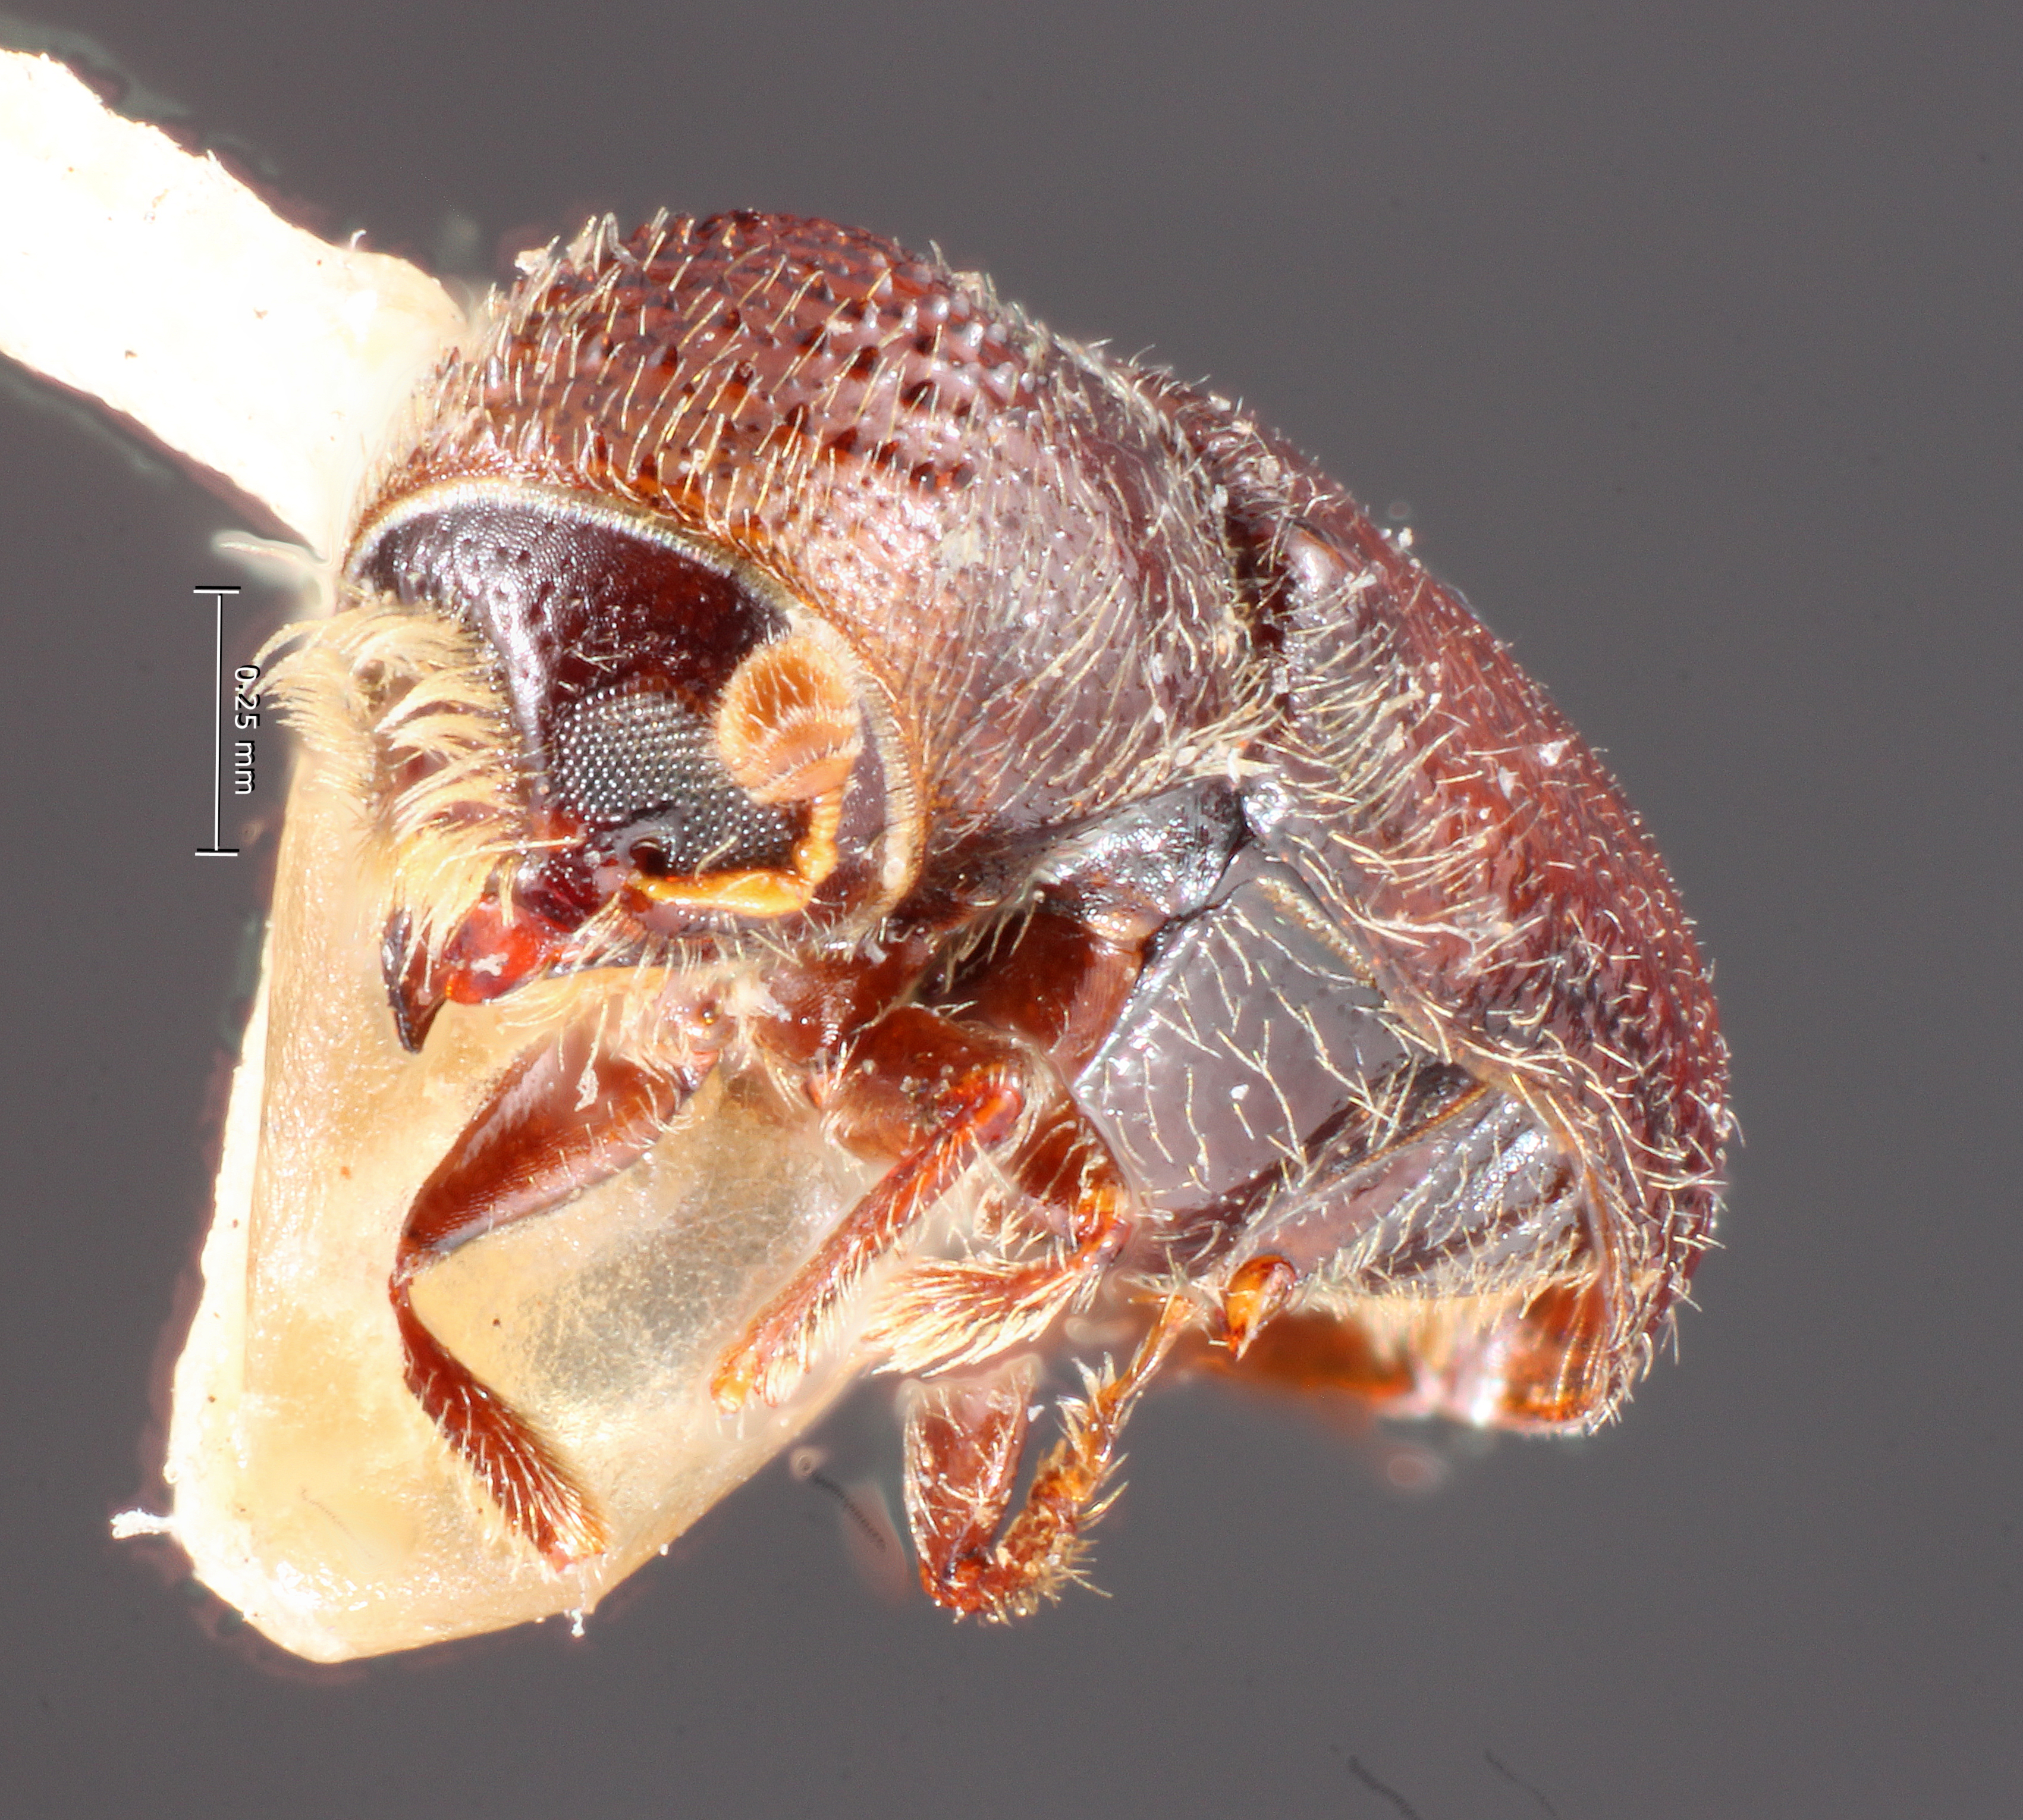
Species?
Pityophthorus auctor
